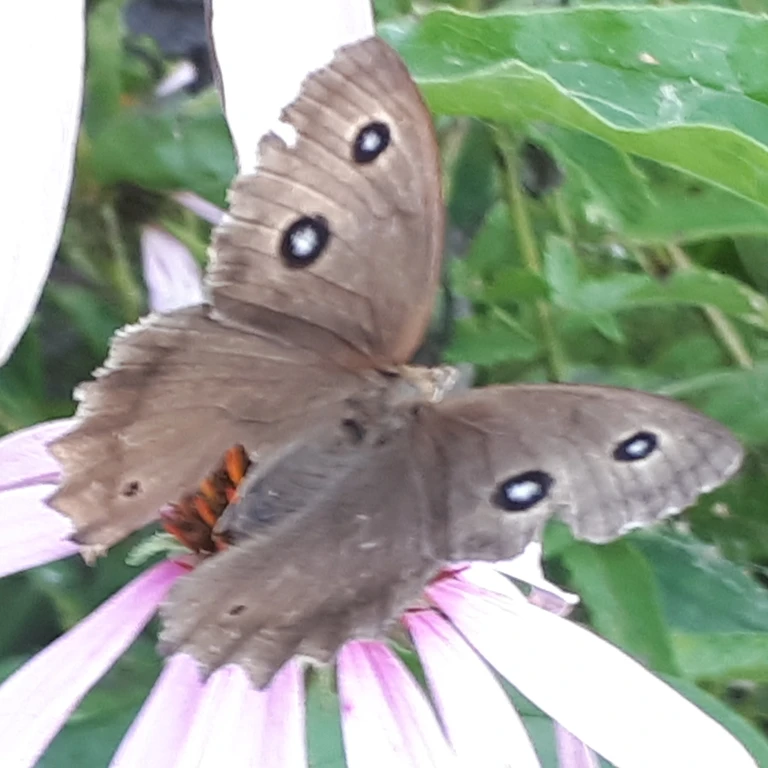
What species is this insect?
Minois dryas
